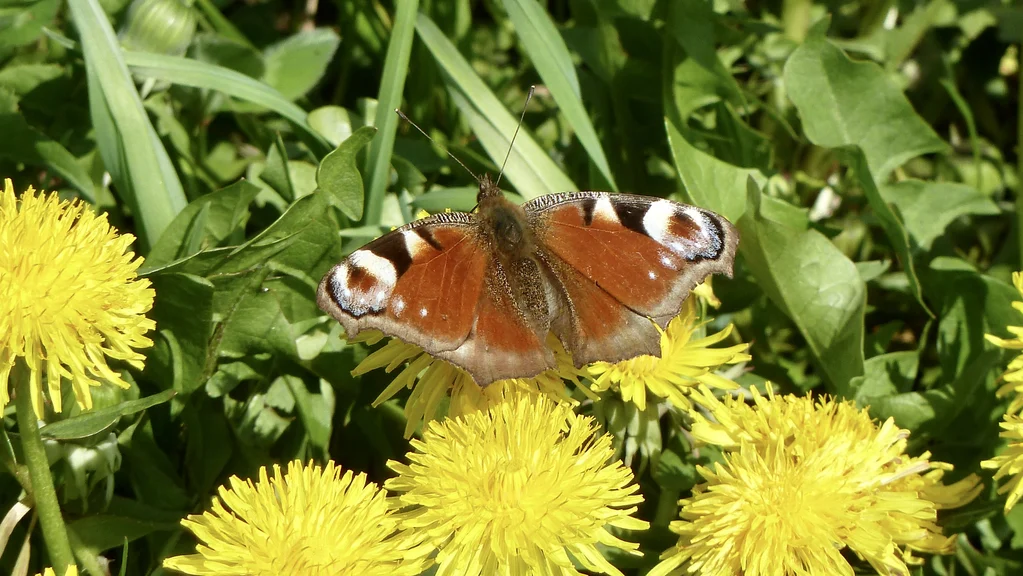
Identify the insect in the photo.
Aglais io
